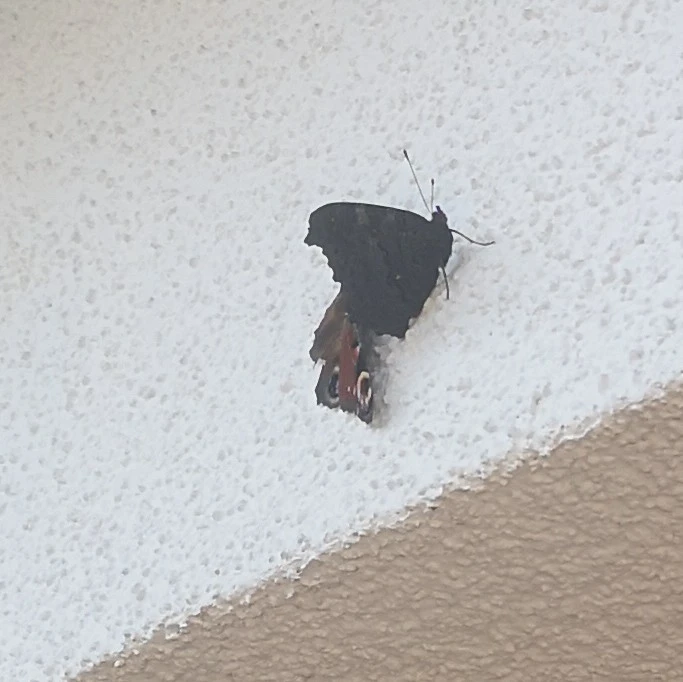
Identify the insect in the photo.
Aglais io
